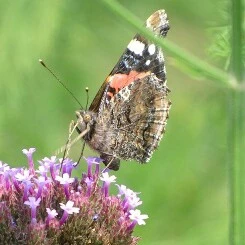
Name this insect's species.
Vanessa atalanta
